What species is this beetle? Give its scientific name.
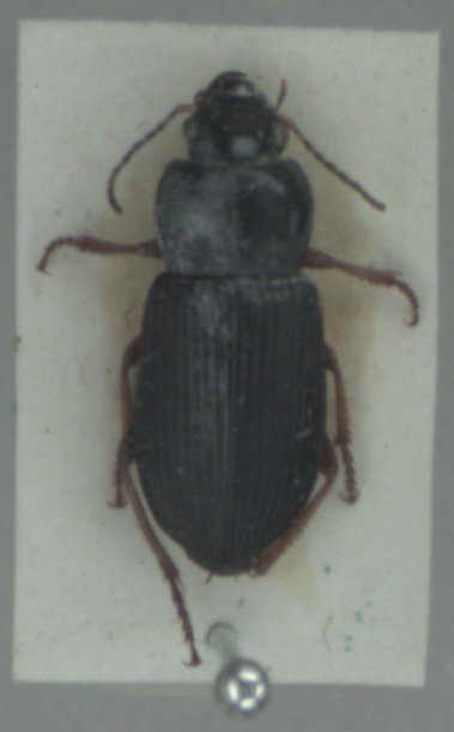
Anisodactylus binotatus
